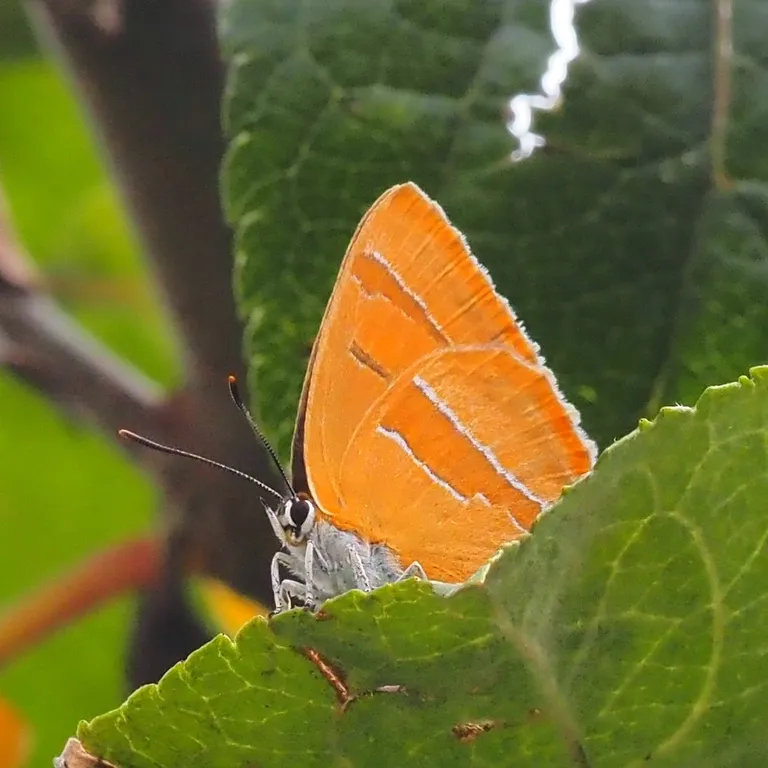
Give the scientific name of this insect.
Thecla betulae
